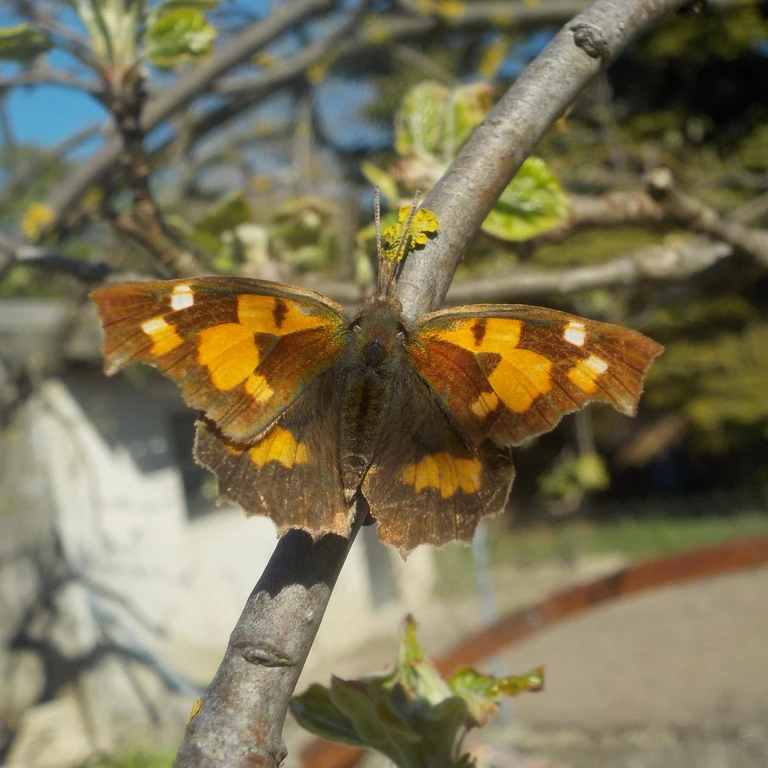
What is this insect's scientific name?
Libythea celtis
